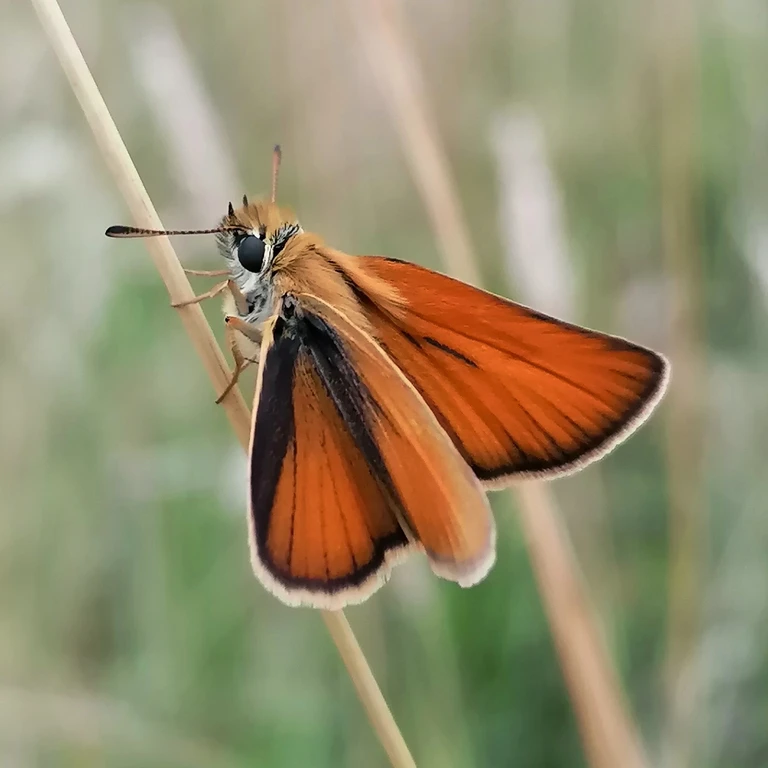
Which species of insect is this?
Thymelicus lineola
